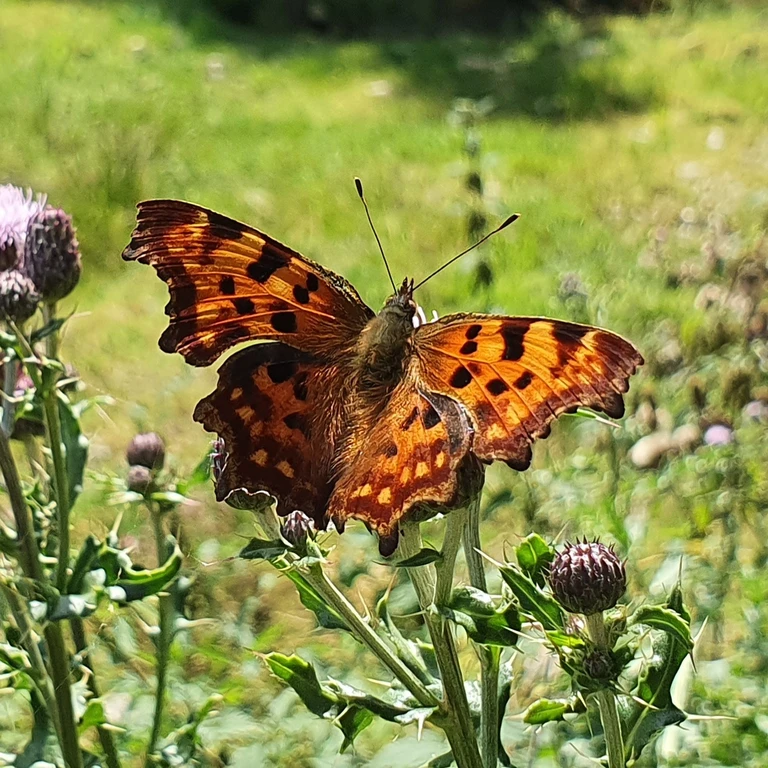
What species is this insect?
Polygonia c-album
